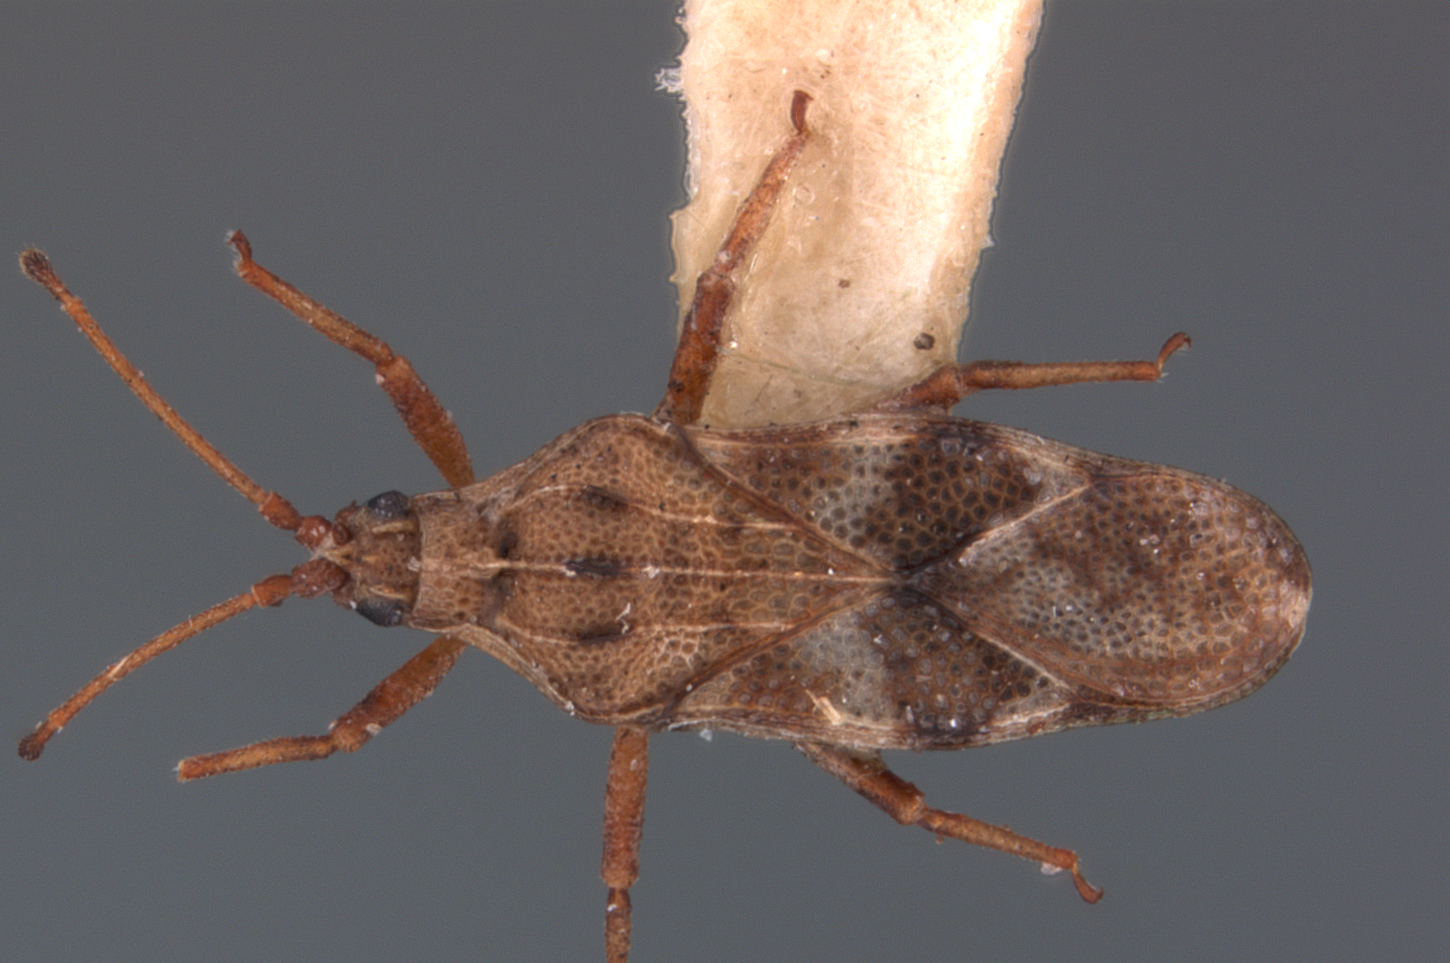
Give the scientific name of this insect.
Nethersia nostralis
